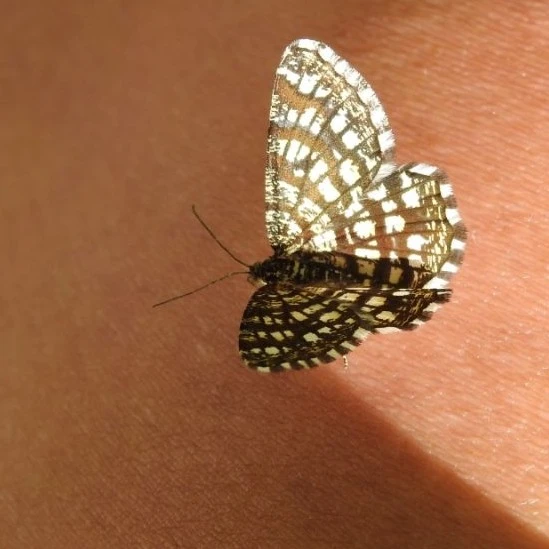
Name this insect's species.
Chiasmia clathrata
